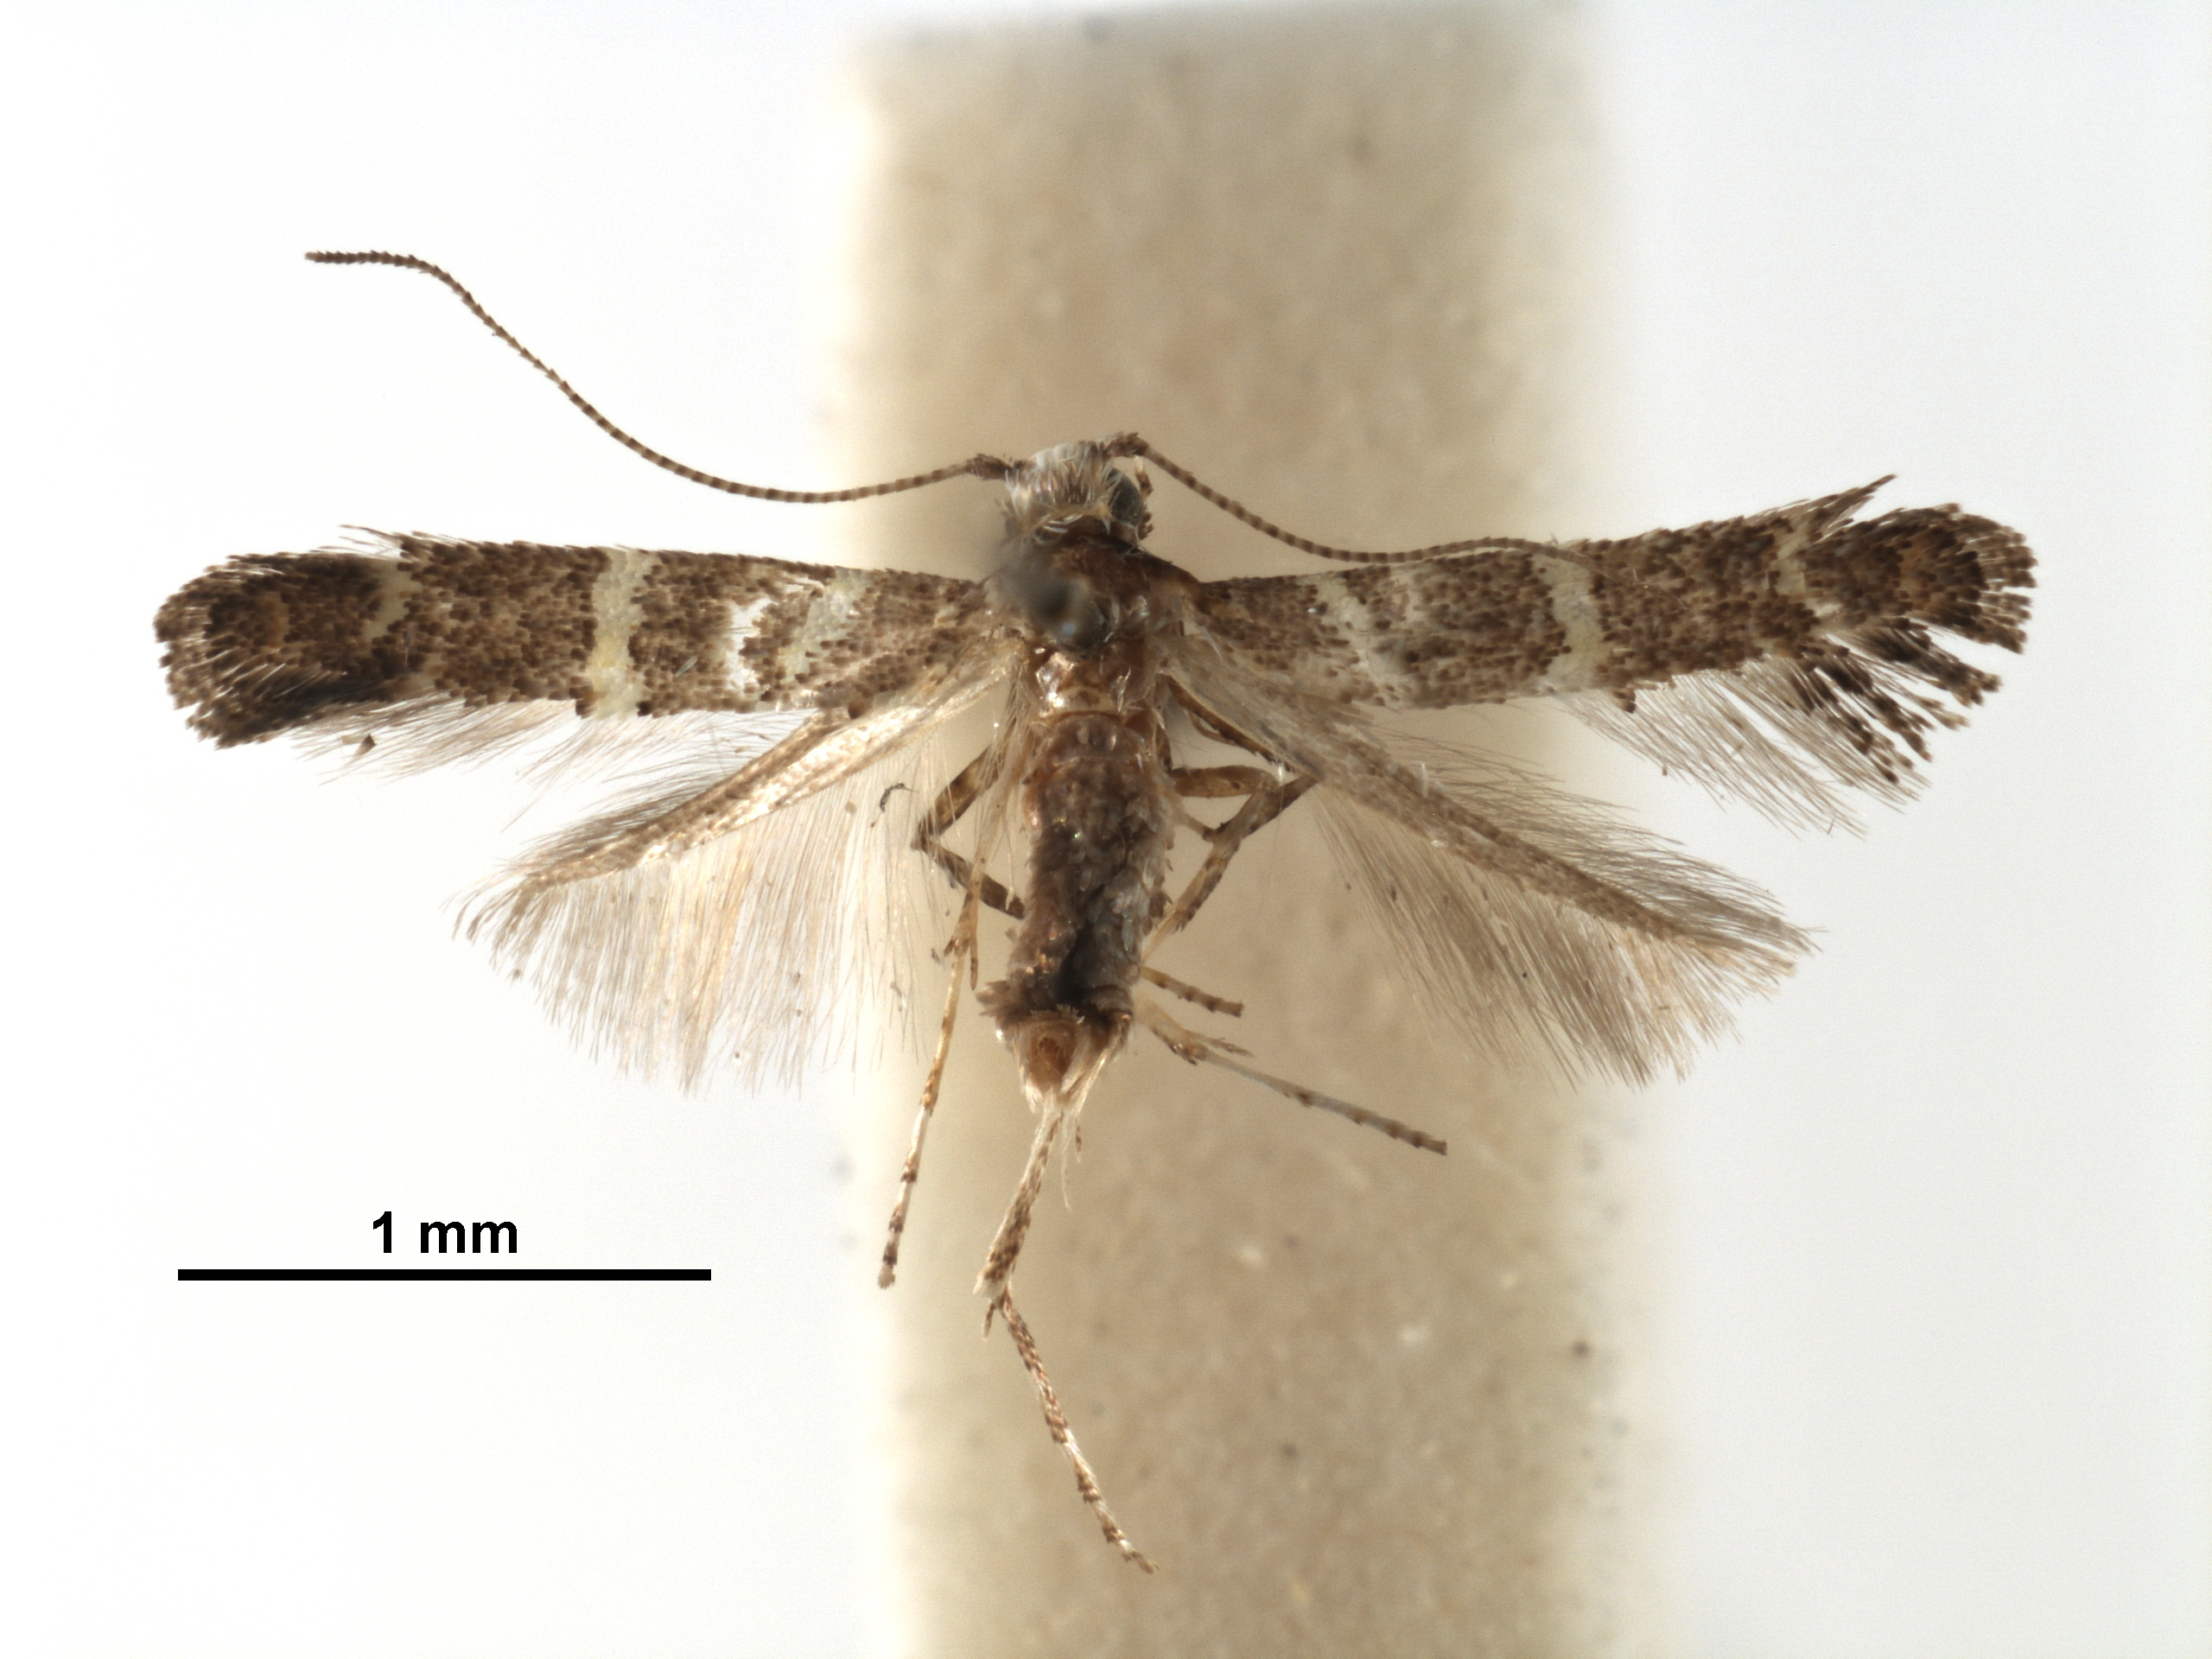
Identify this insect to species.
Ectropina acidula
